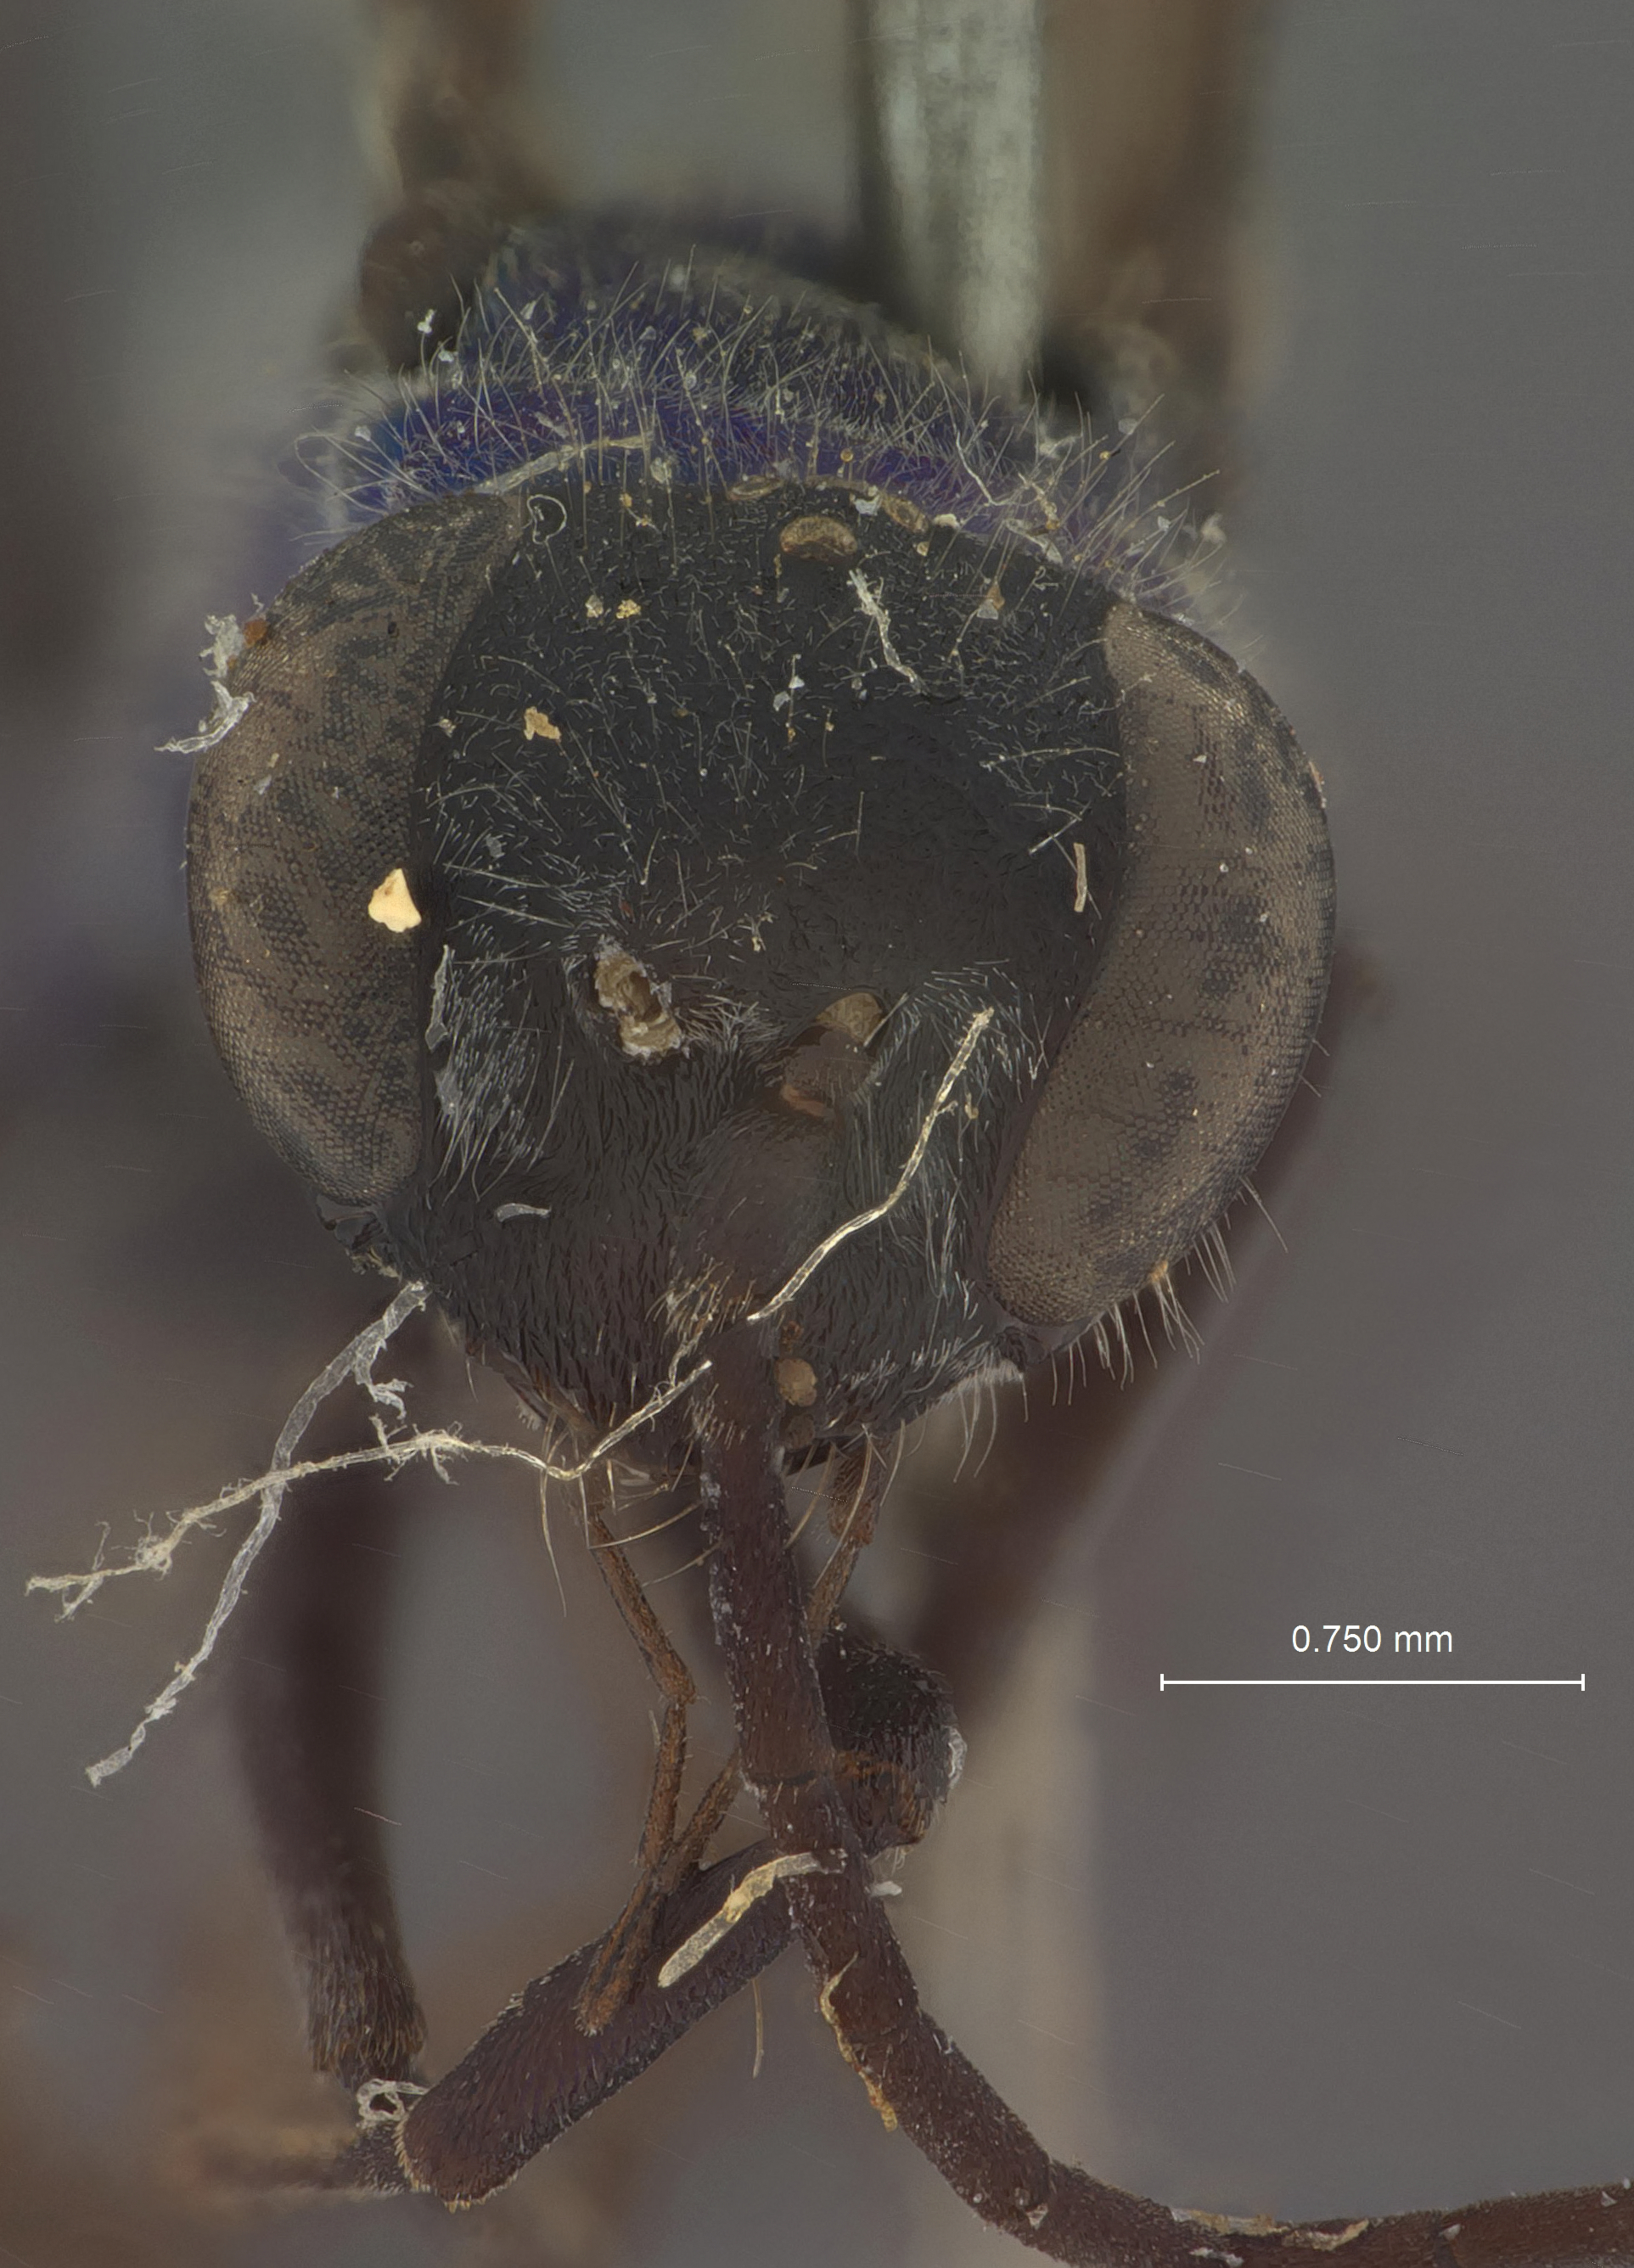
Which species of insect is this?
Auplopus fuscus
